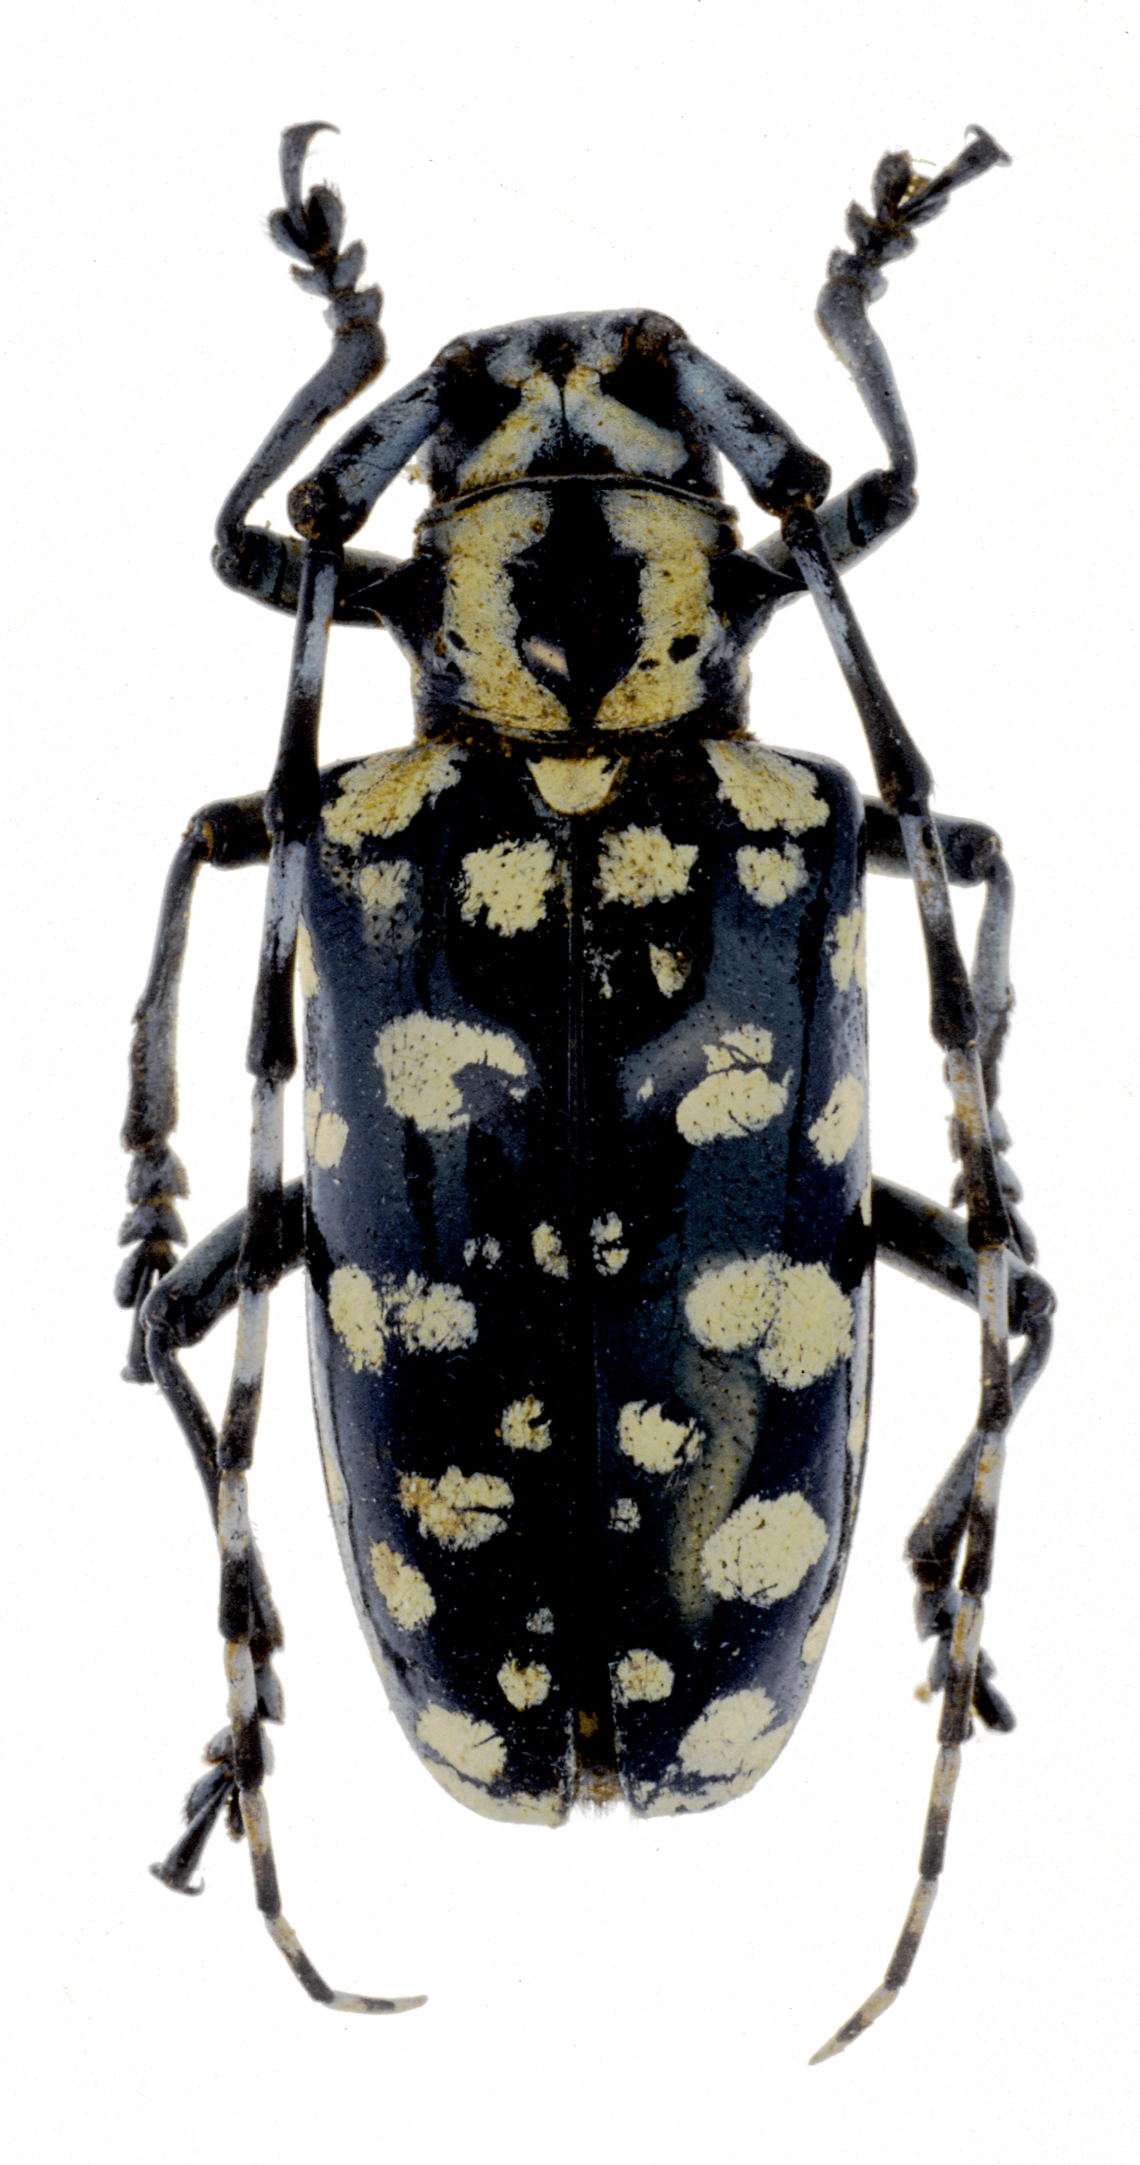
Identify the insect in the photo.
Anoplophora stanleyana
